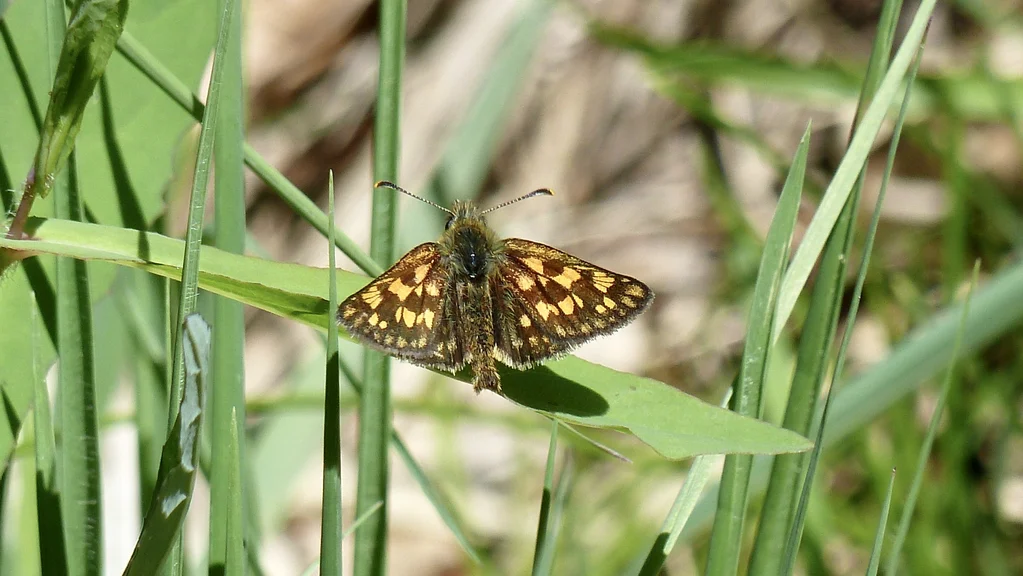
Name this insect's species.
Carterocephalus palaemon
